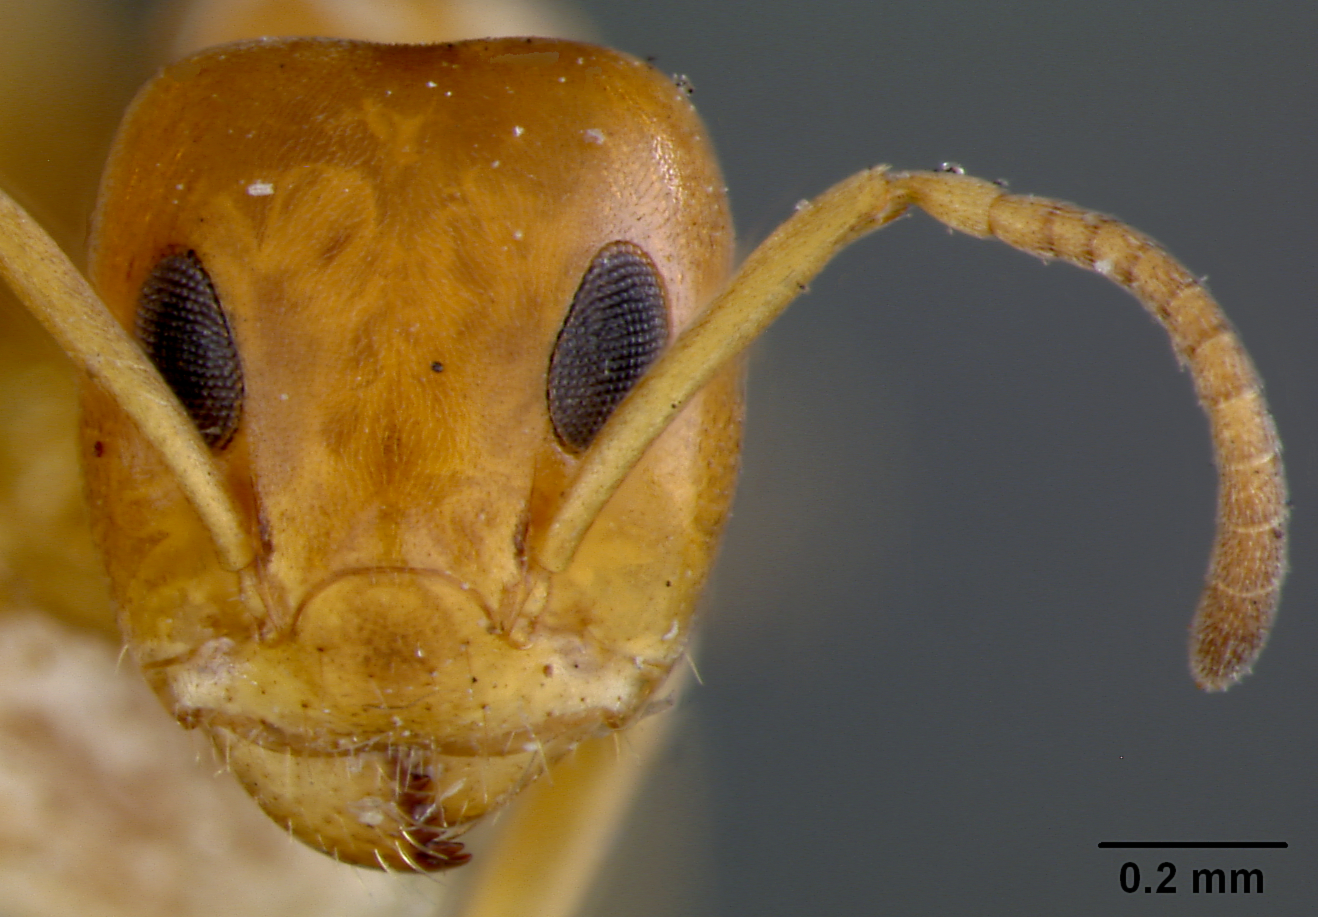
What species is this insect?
Turneria pacifica
